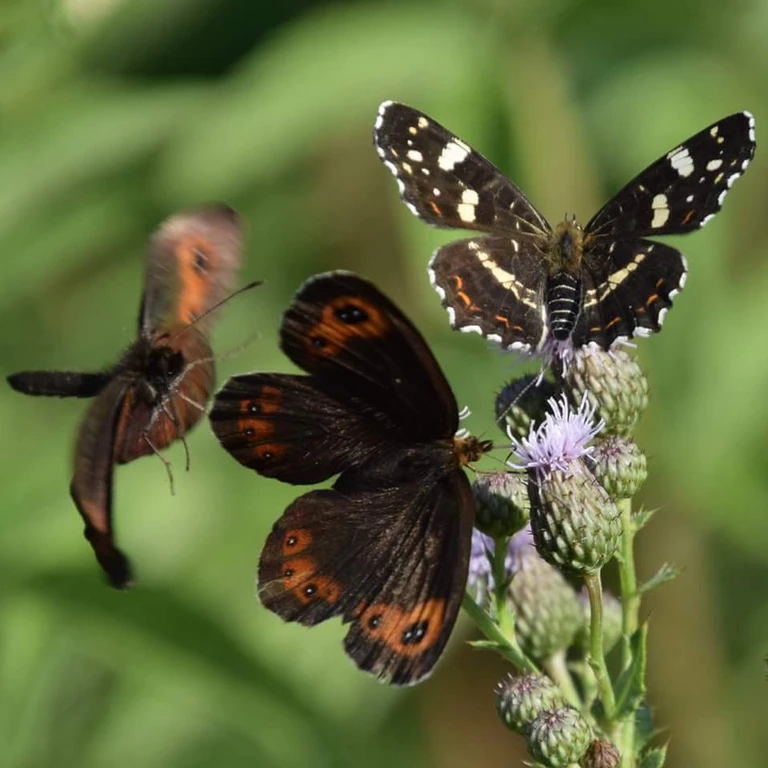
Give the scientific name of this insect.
Araschnia levana
